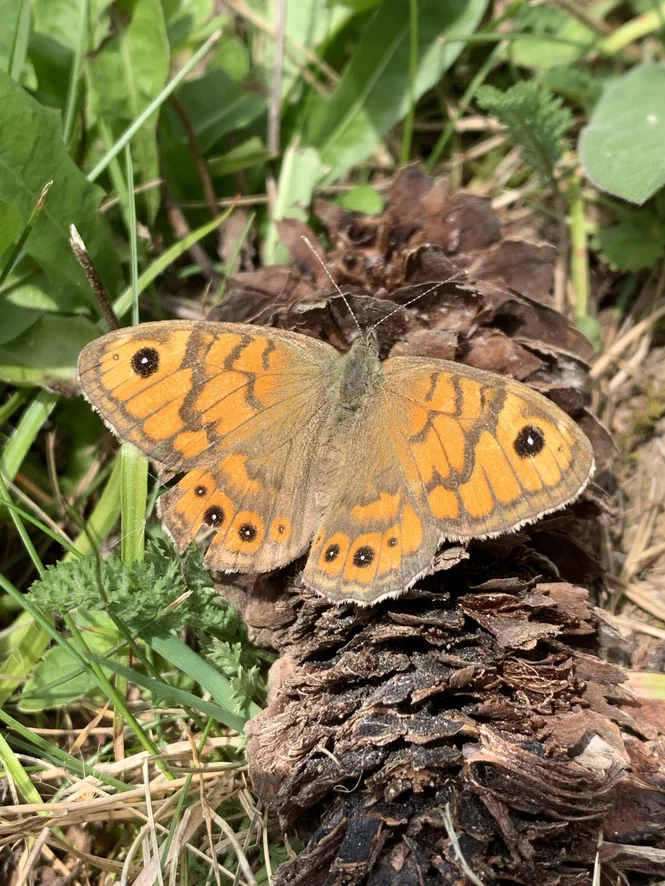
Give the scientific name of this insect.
Lasiommata megera (also Pararge megera)
